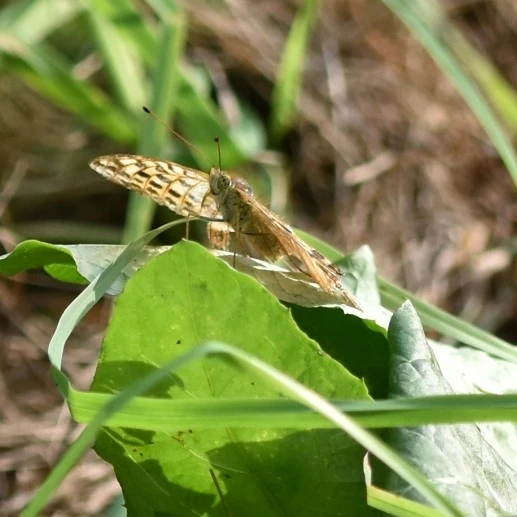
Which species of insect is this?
Argynnis paphia
